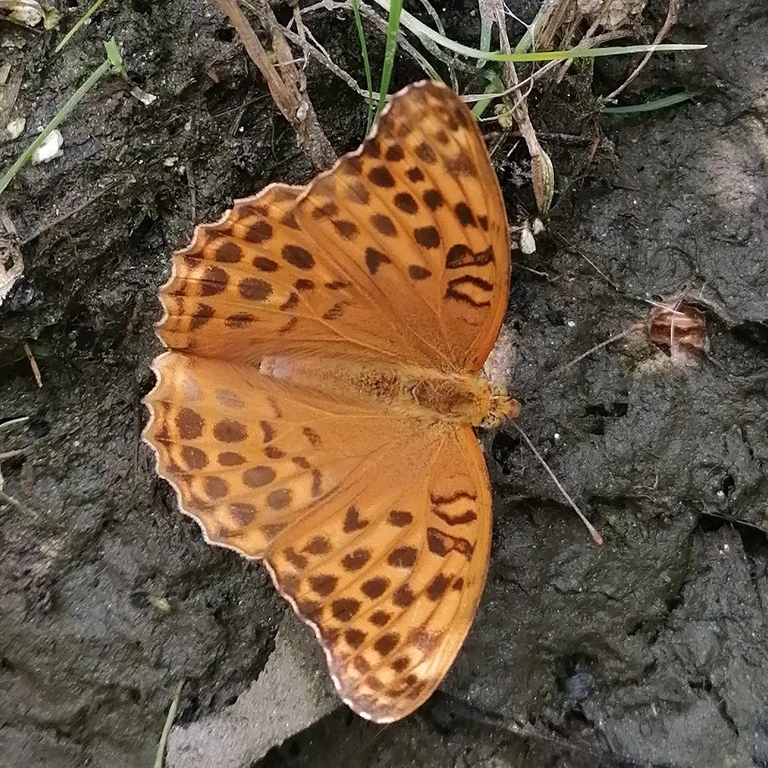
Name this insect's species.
Argynnis paphia
